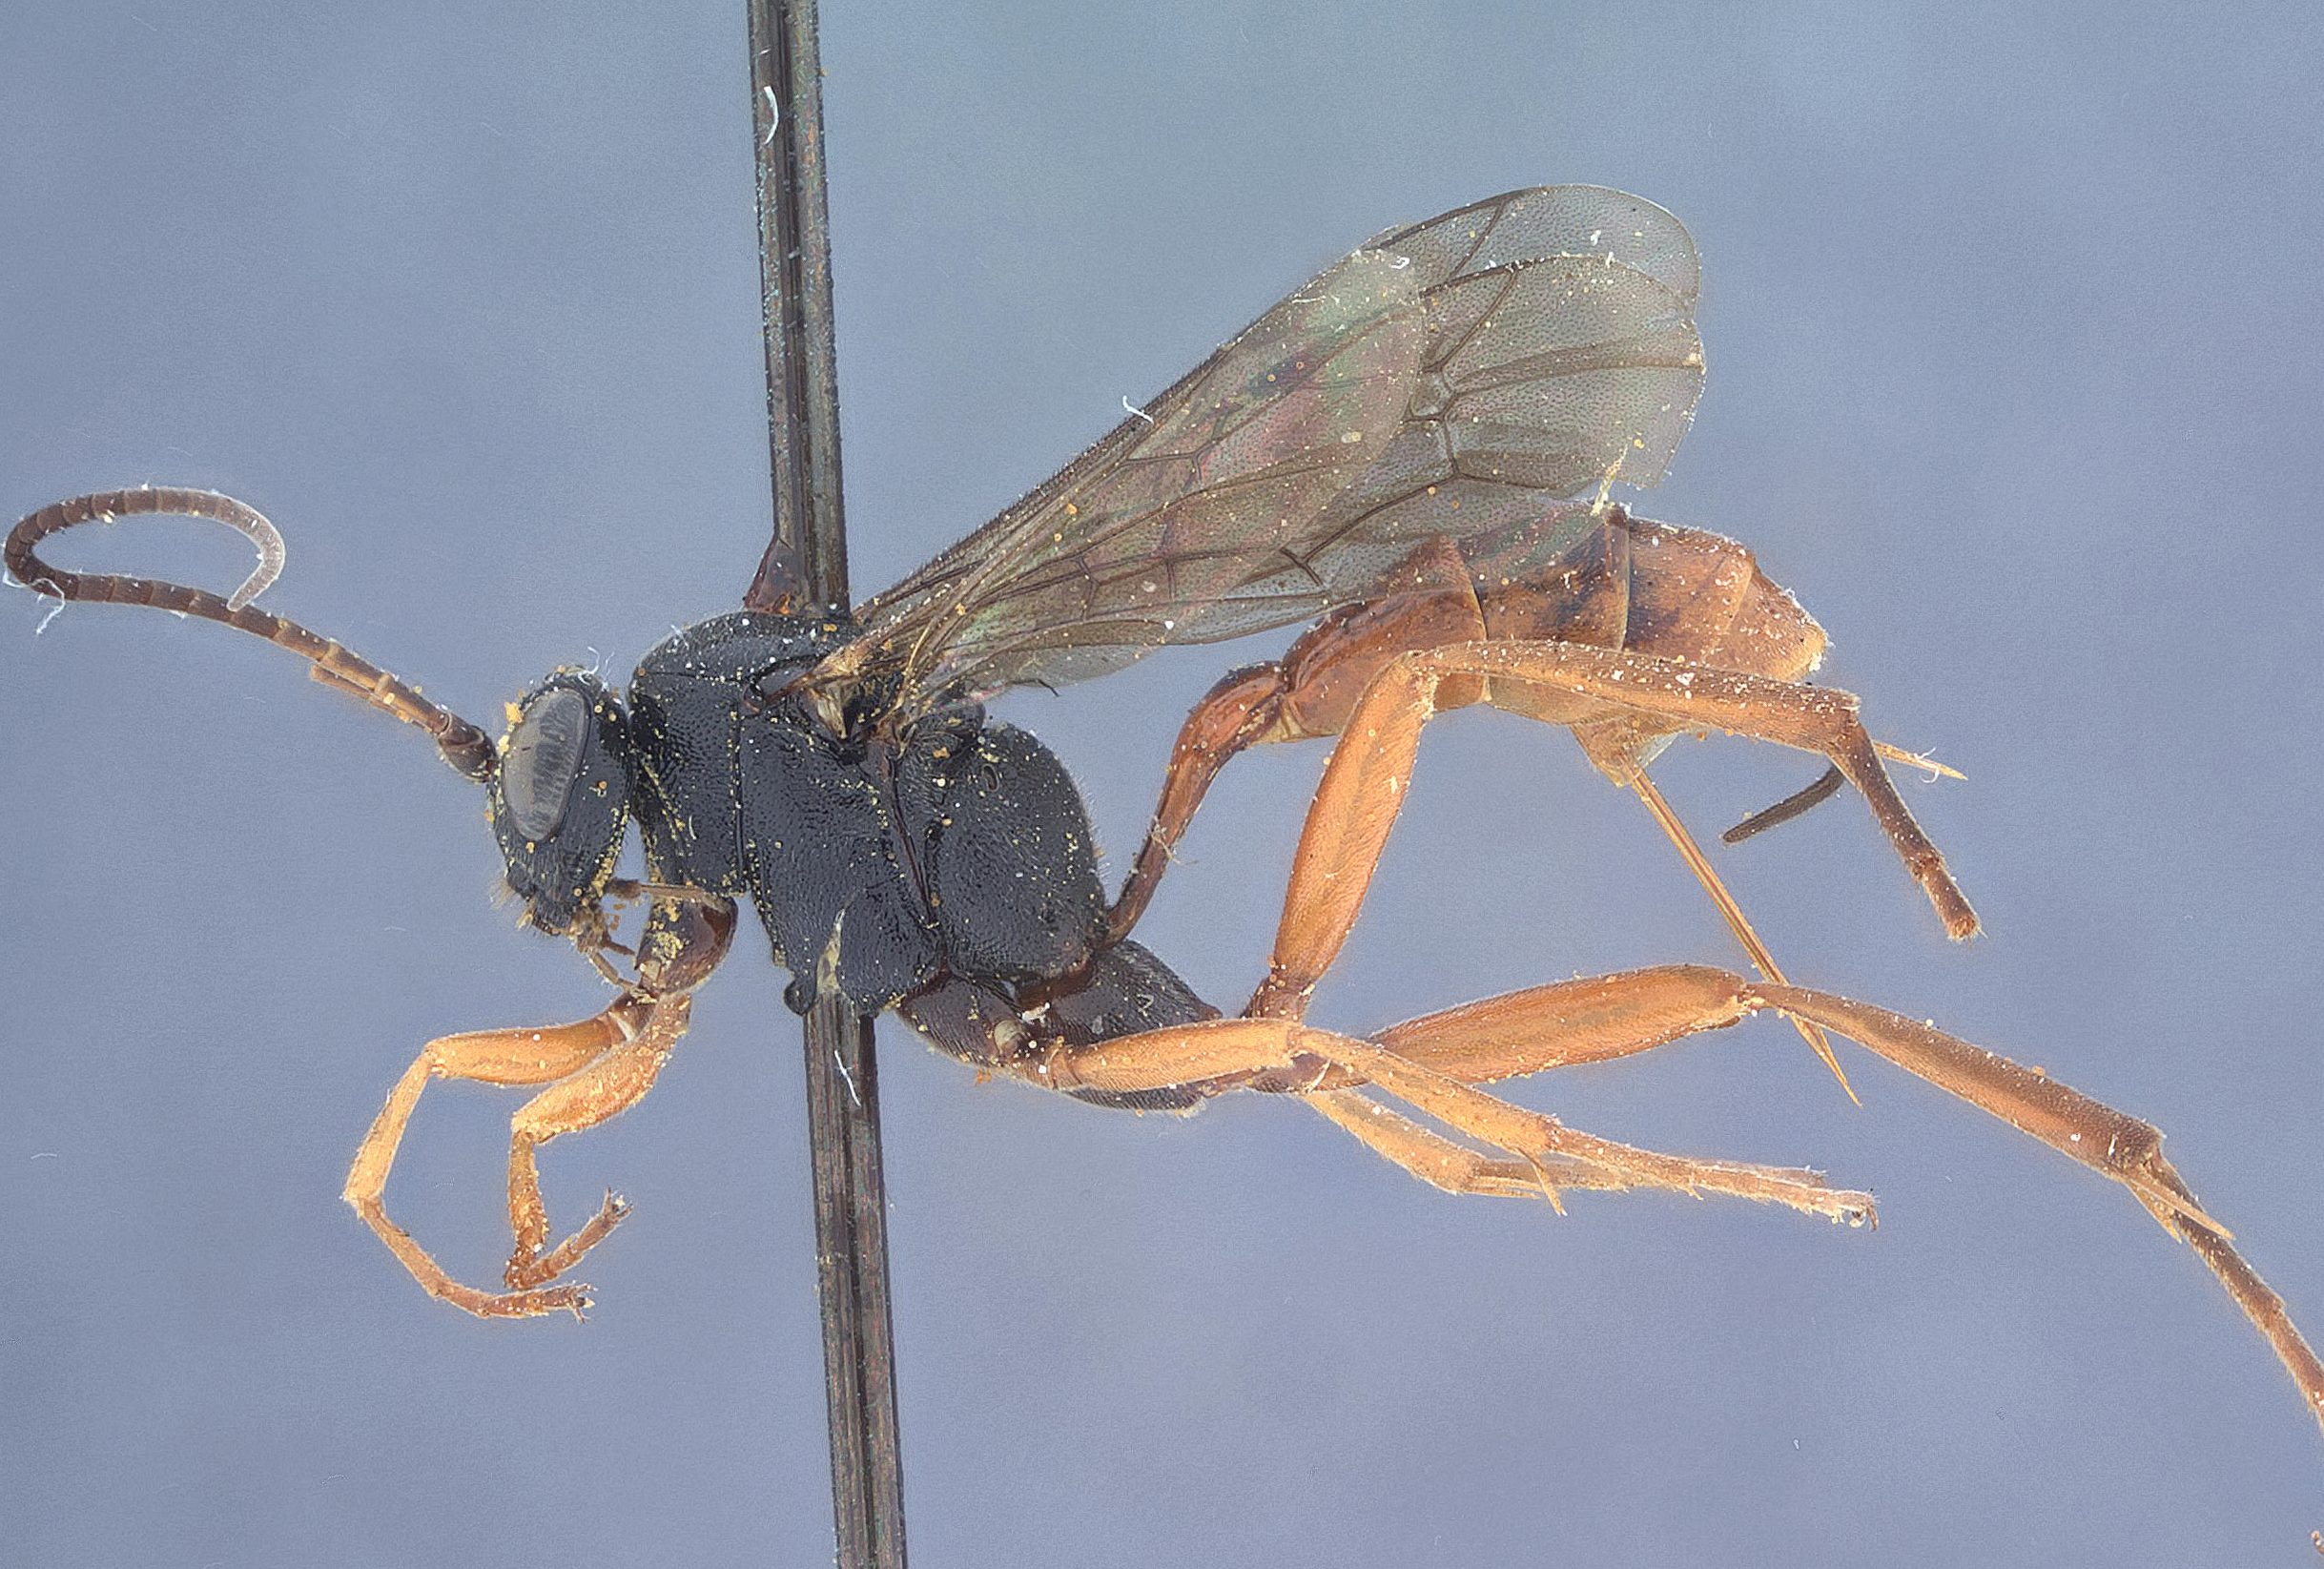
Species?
Trychosis depilis
